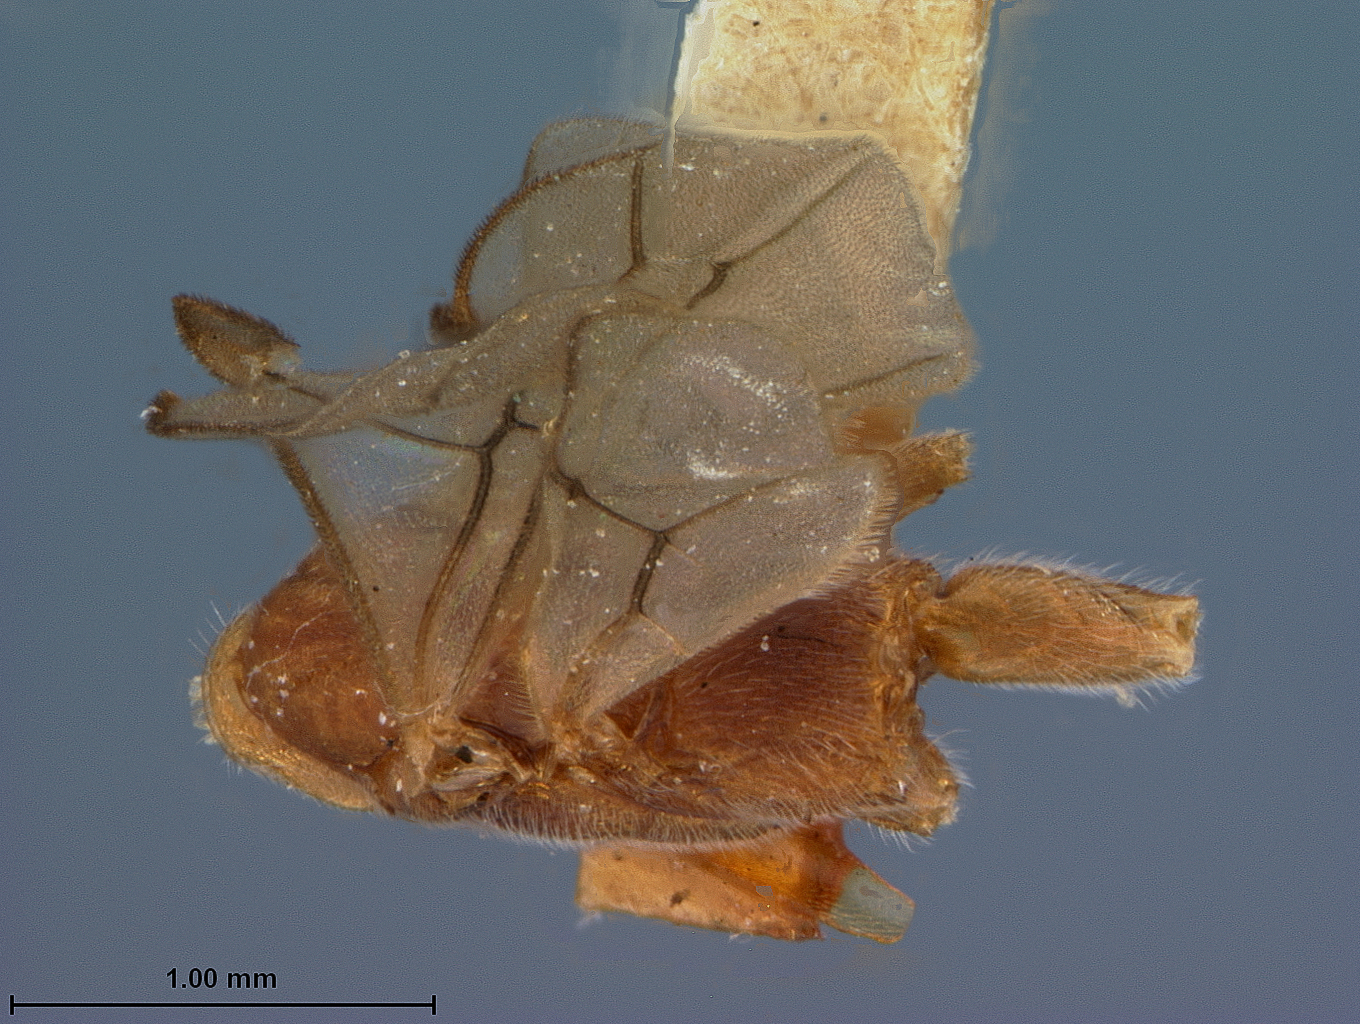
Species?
Rhogas montanus
